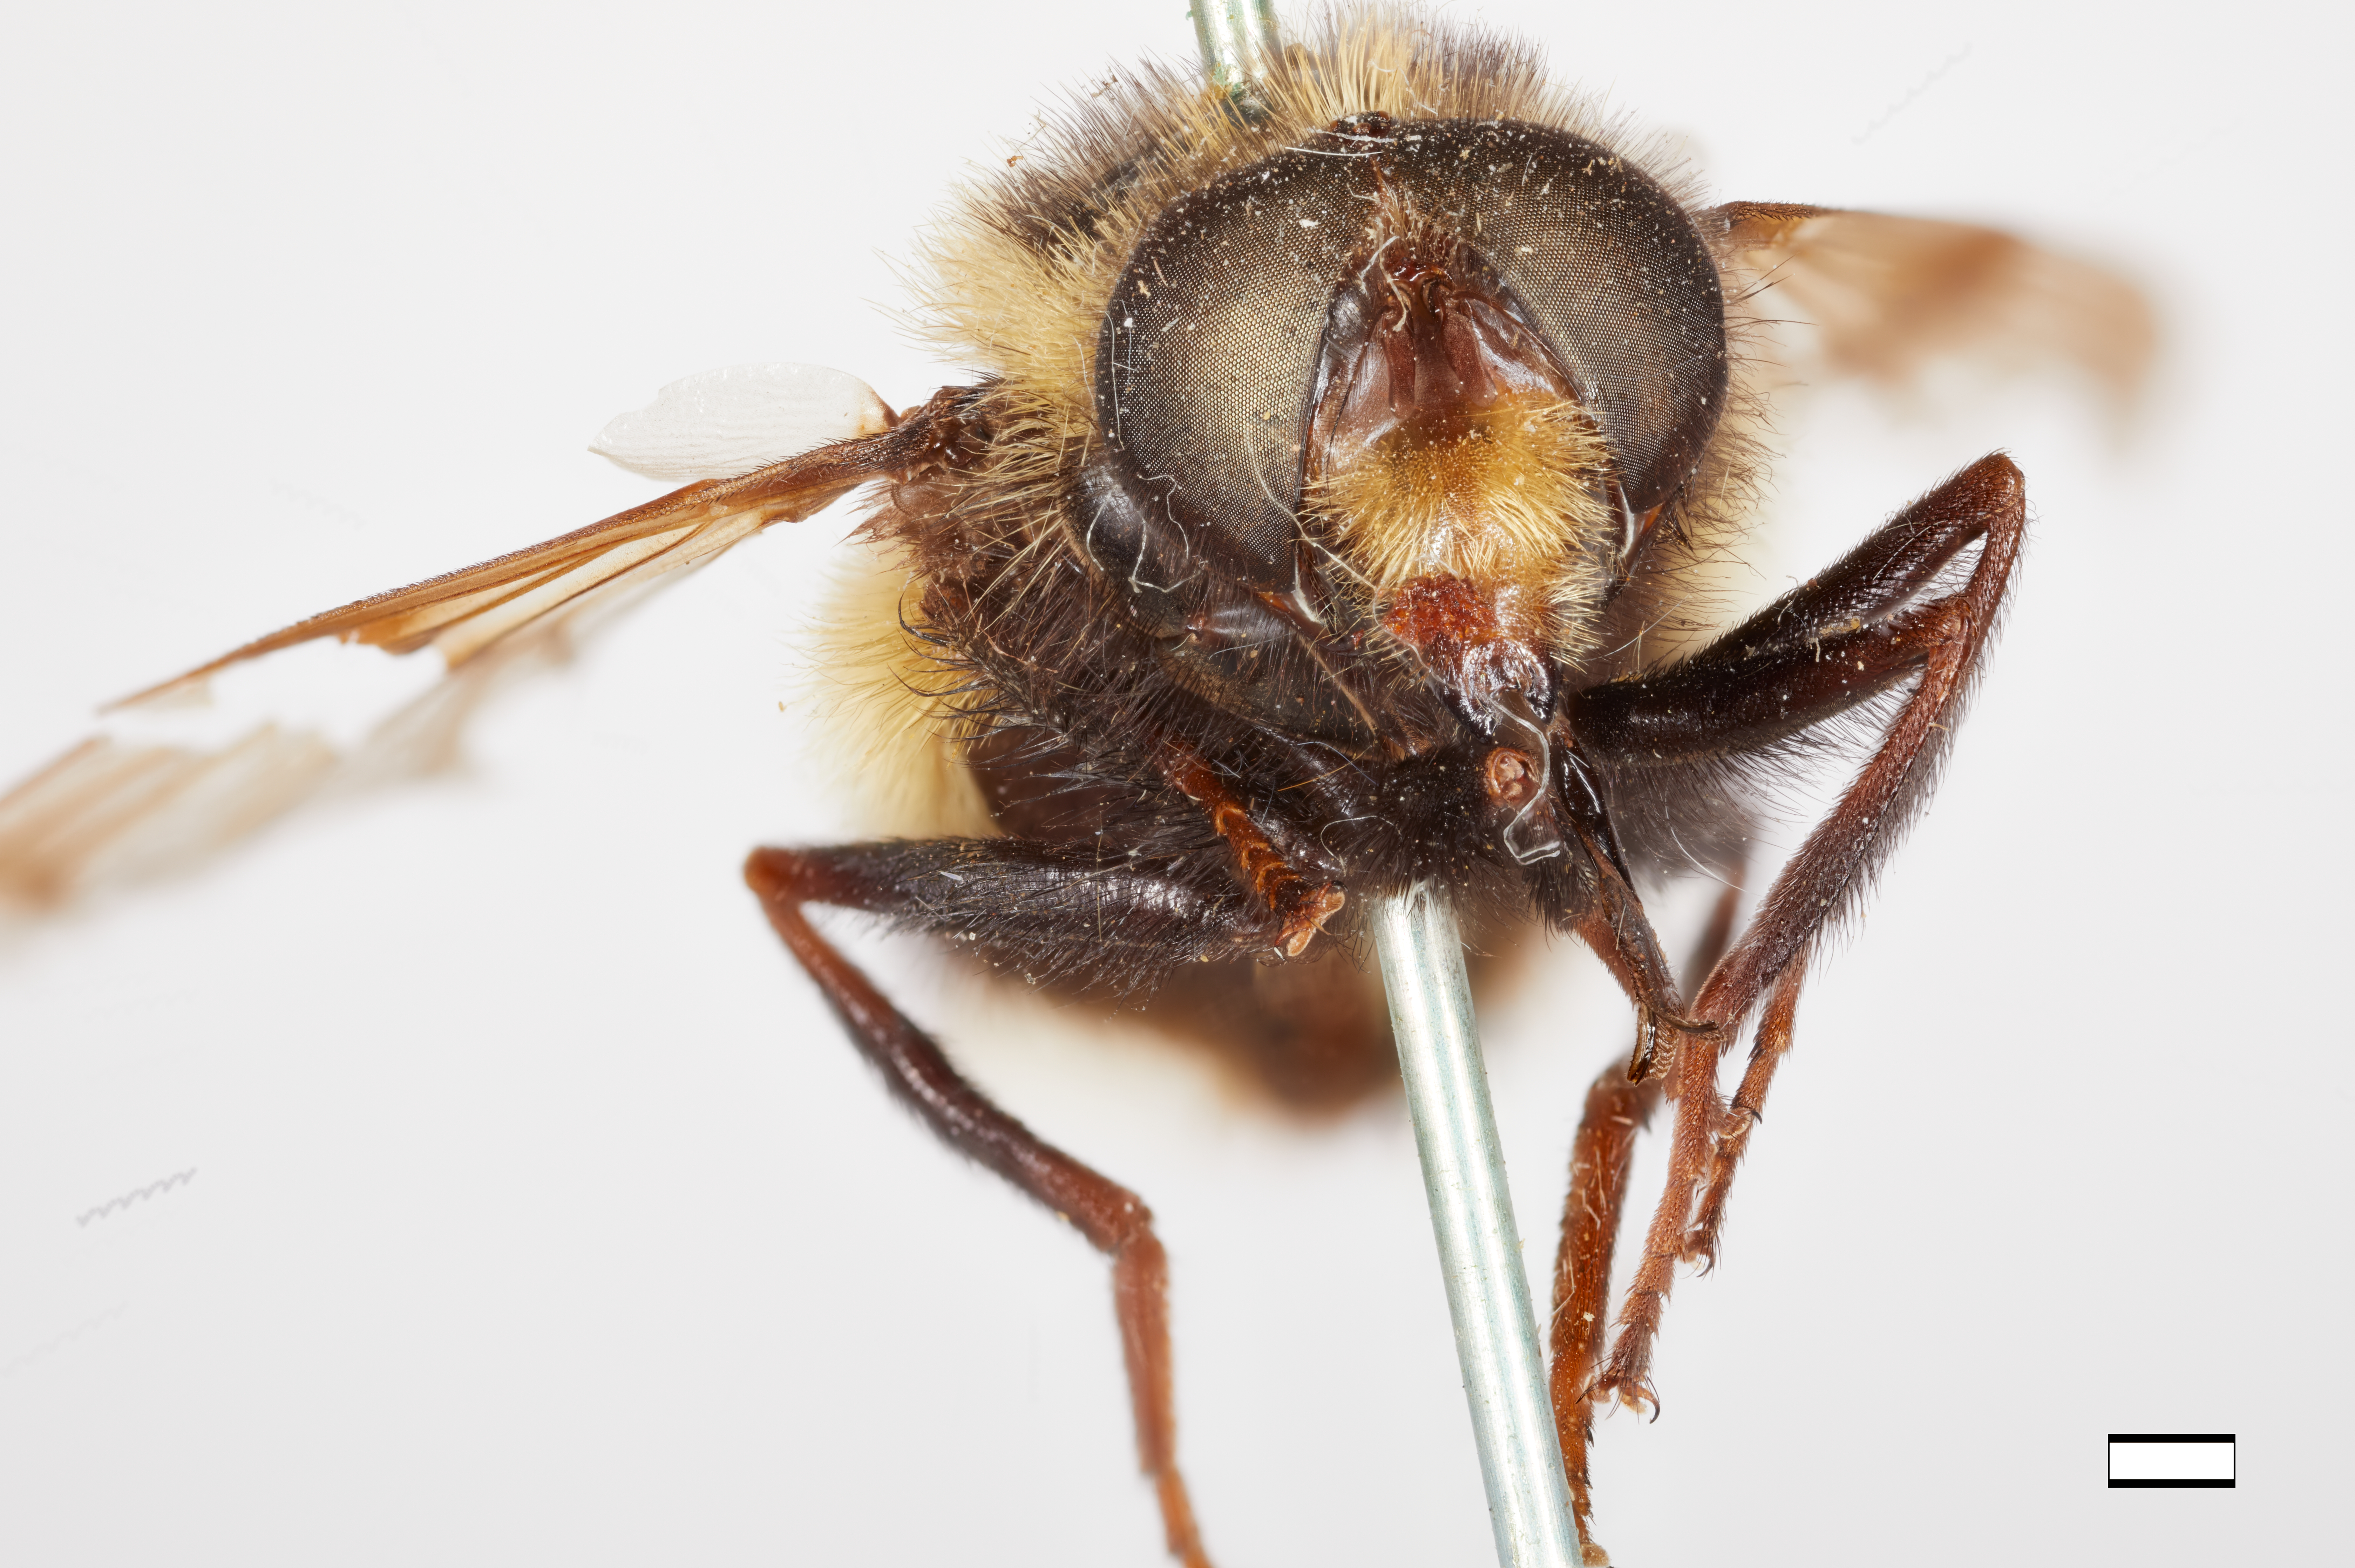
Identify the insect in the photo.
Volucella facialis
